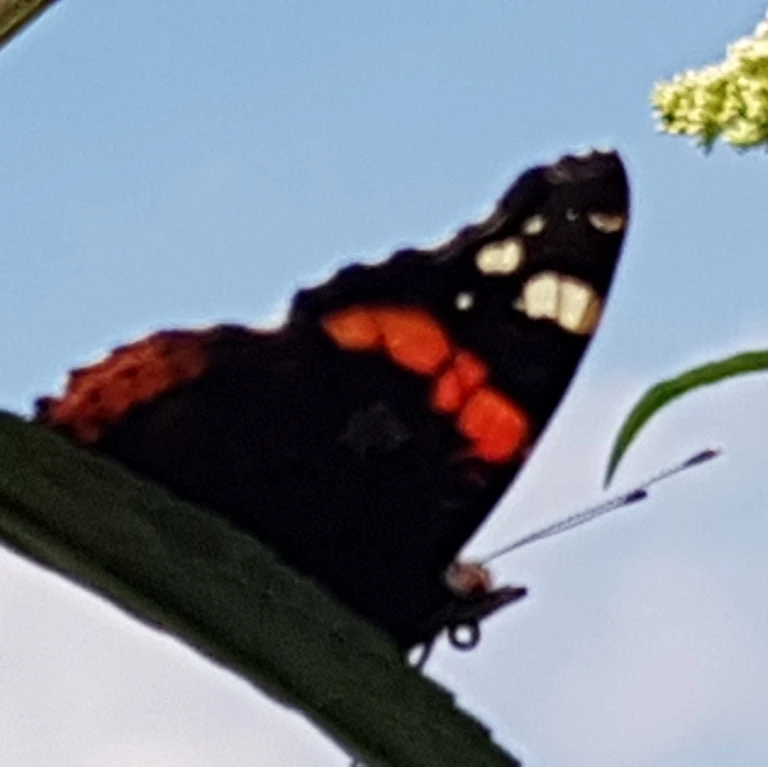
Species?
Vanessa atalanta
